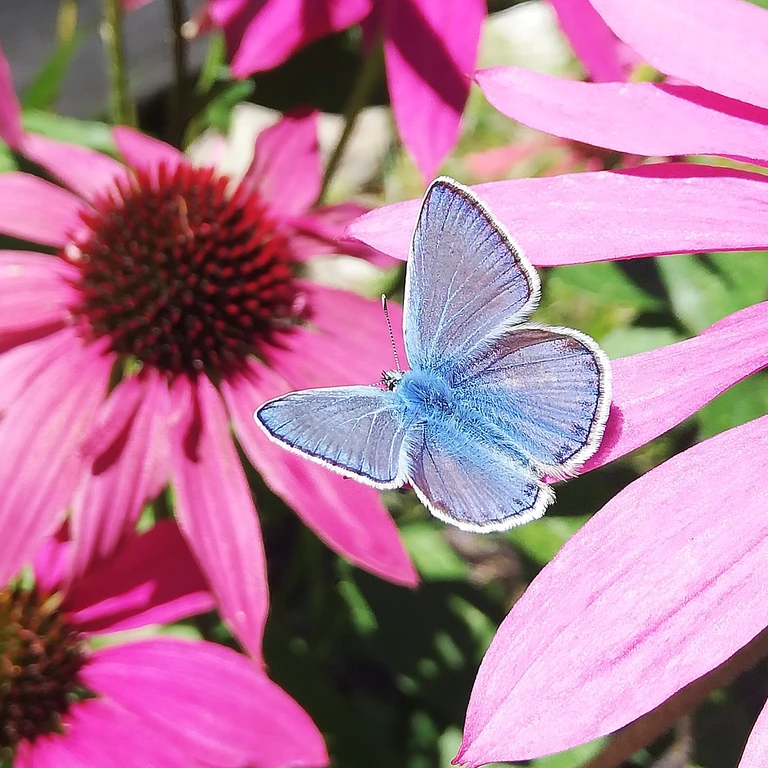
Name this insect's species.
Polyommatus icarus
